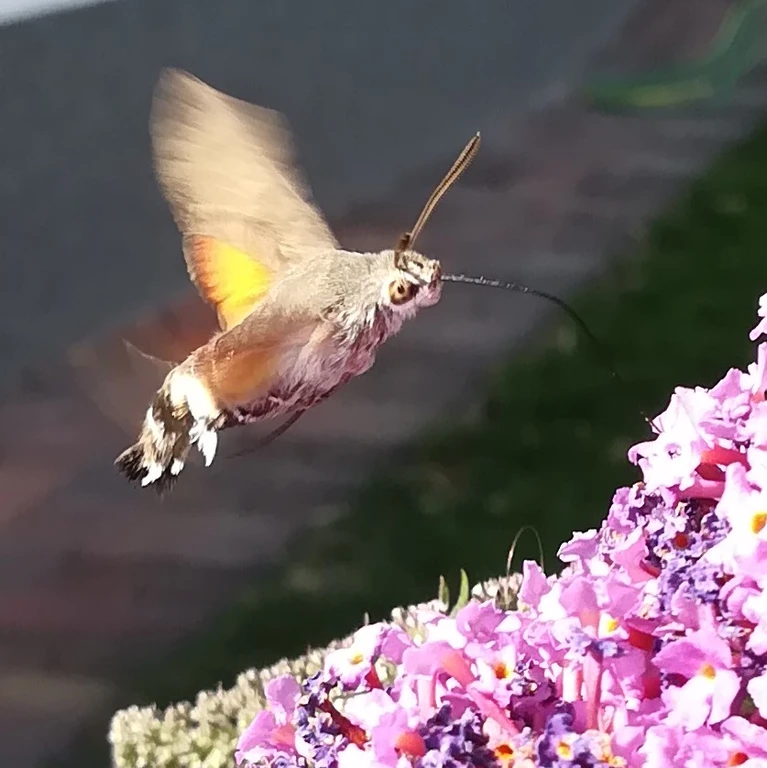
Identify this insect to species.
Macroglossum stellatarum
